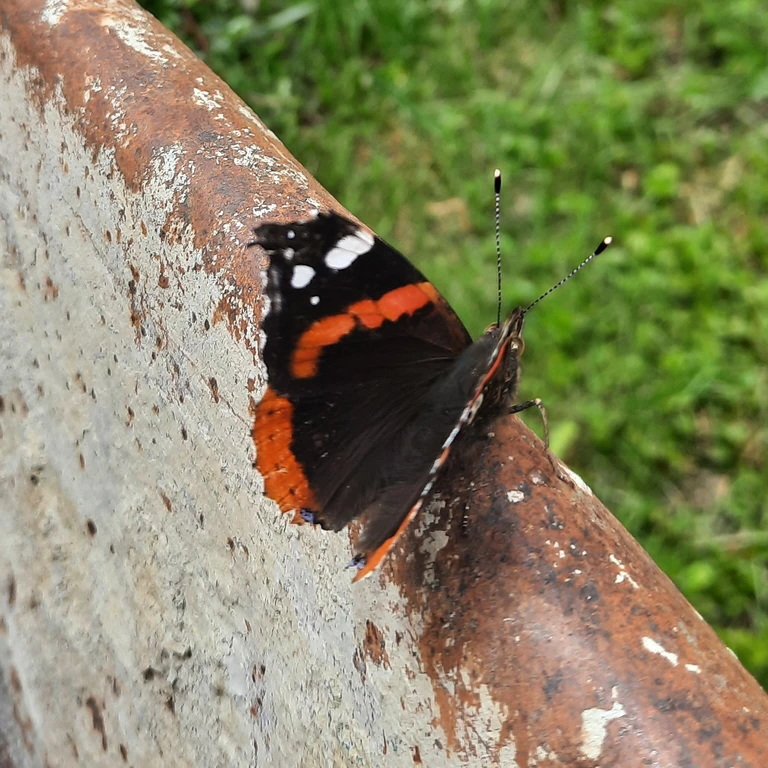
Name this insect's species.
Vanessa atalanta
